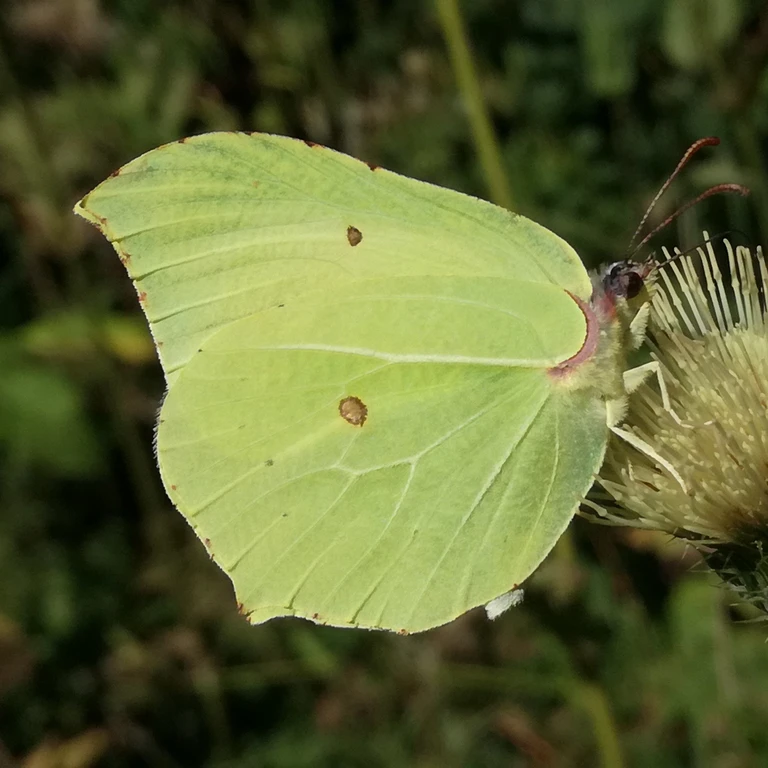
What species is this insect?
Gonepteryx rhamni
